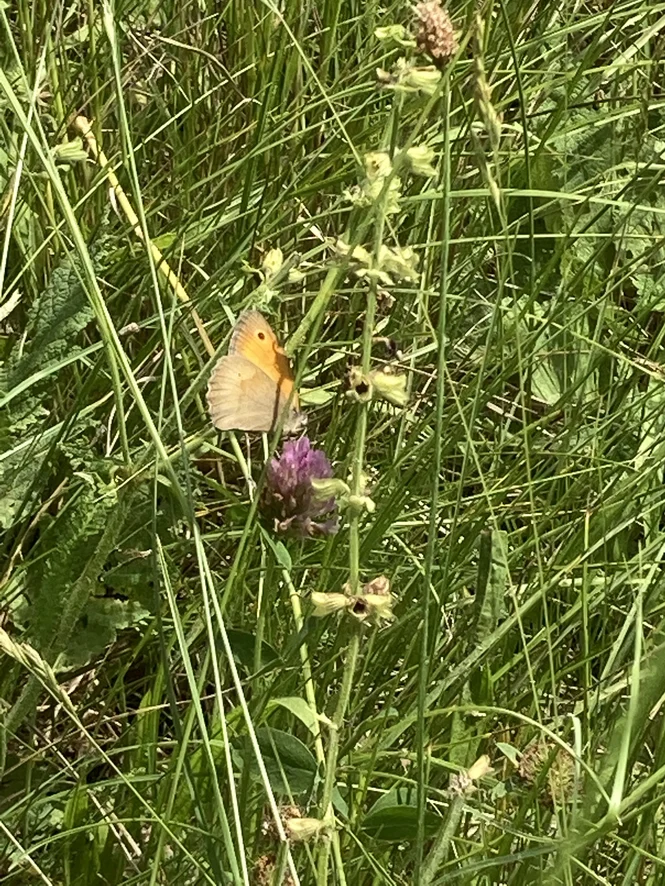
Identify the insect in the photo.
Maniola jurtina
